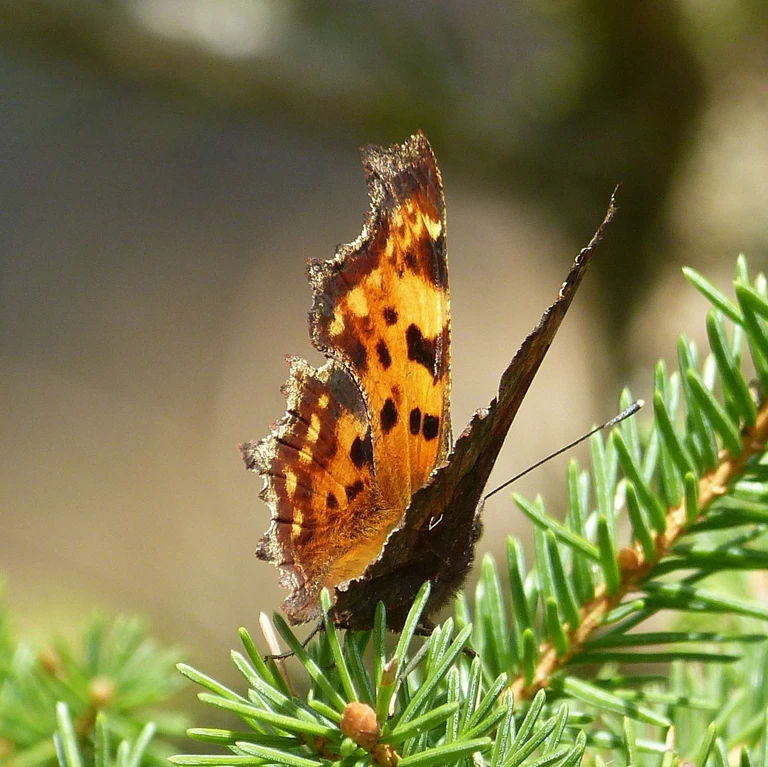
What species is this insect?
Polygonia c-album
